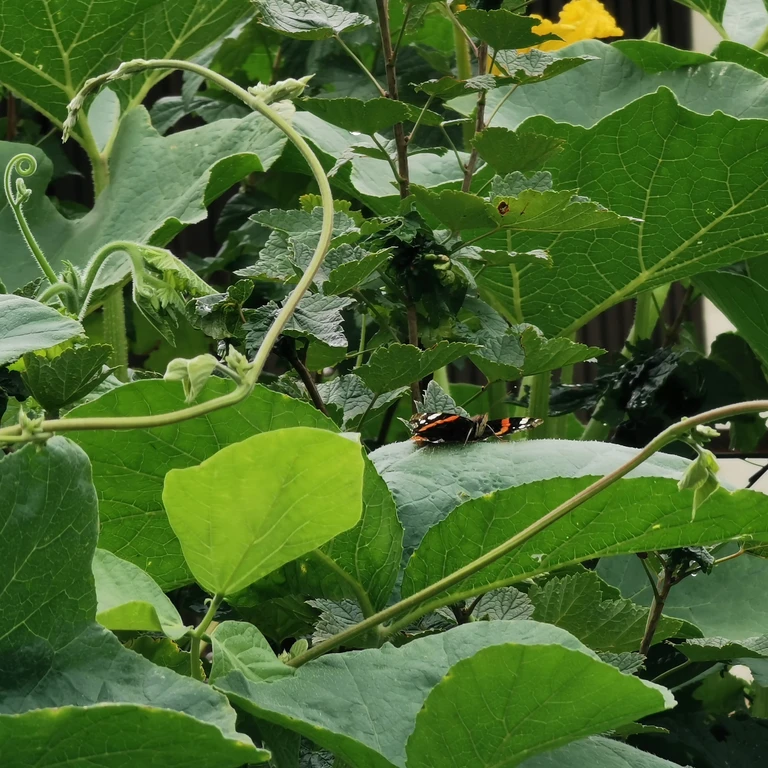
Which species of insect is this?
Vanessa atalanta
